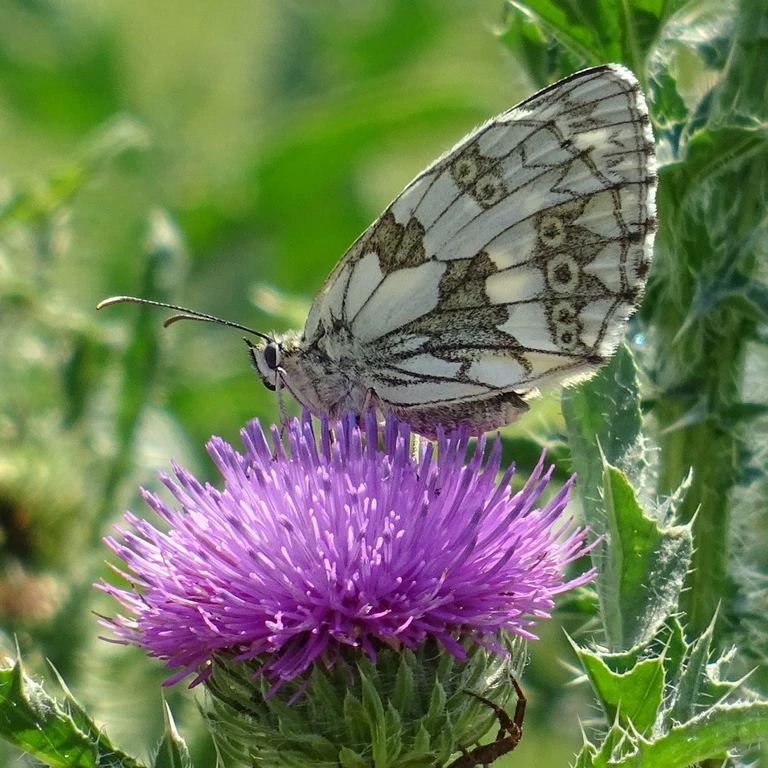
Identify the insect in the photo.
Melanargia galathea
